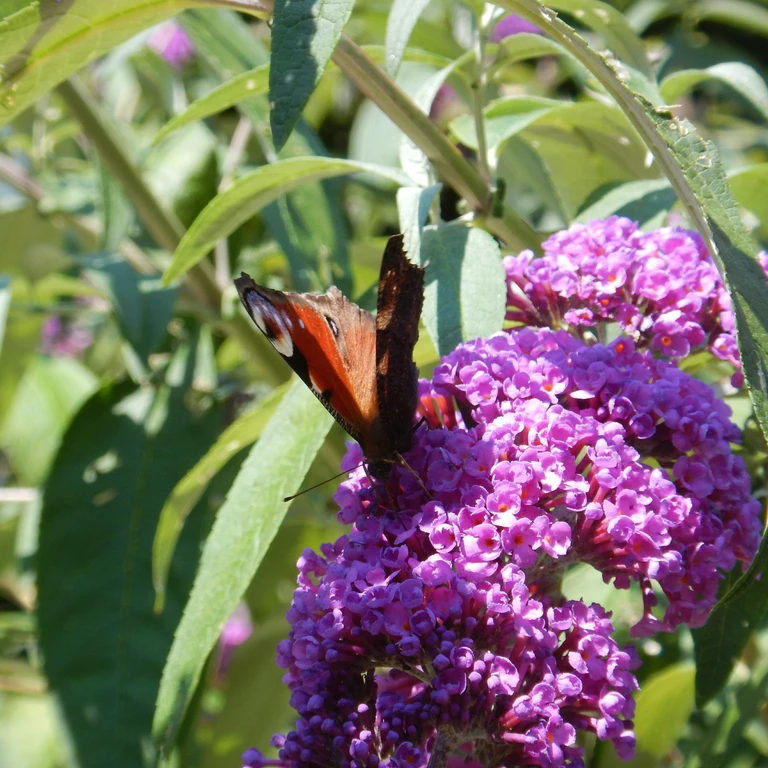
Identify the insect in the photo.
Aglais io
